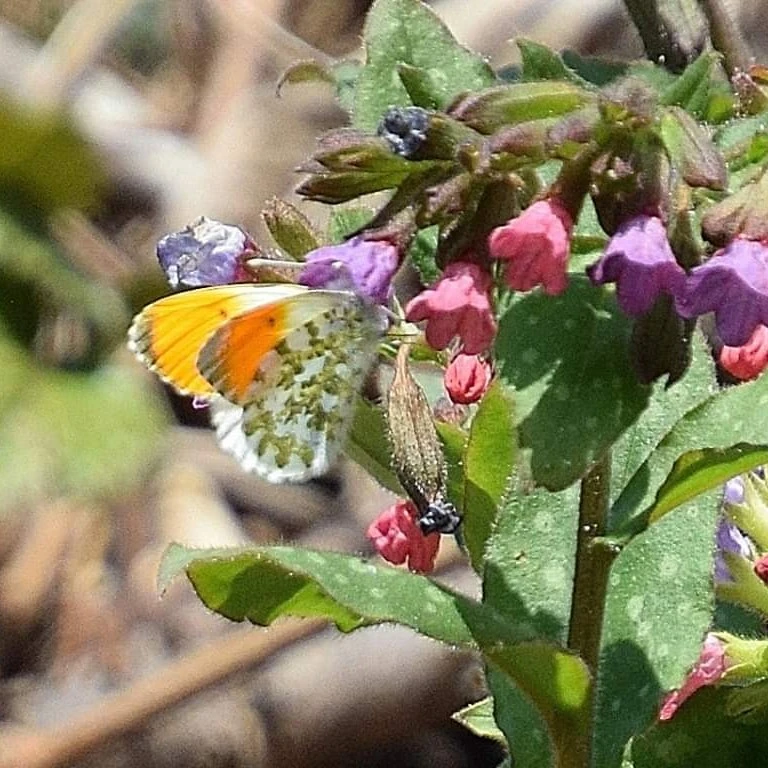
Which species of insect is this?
Anthocharis cardamines
